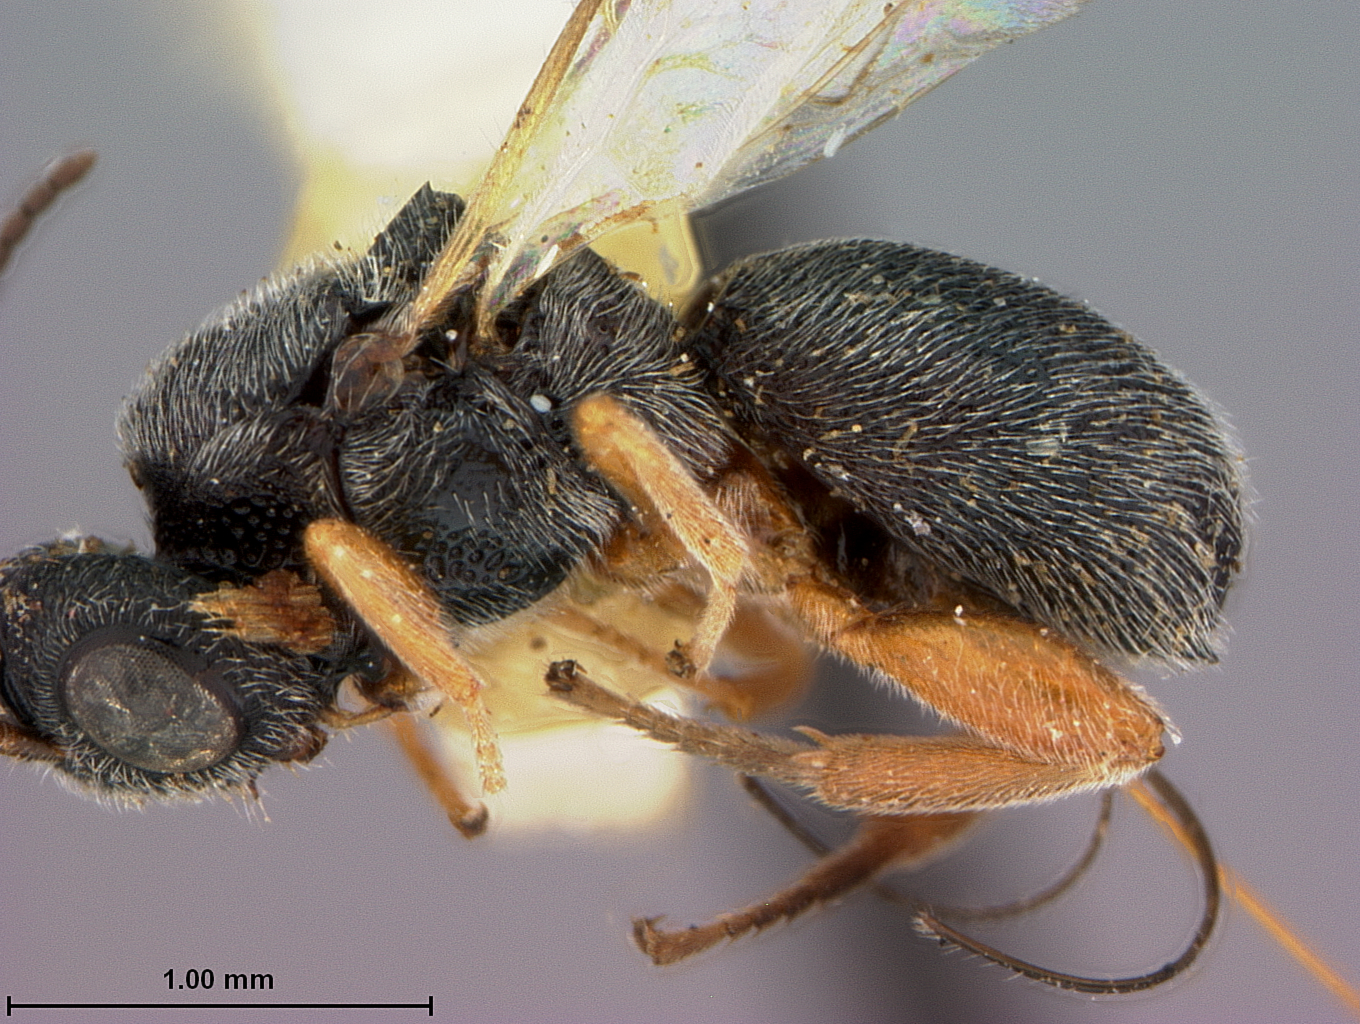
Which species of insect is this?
Urosigalphus salsola
